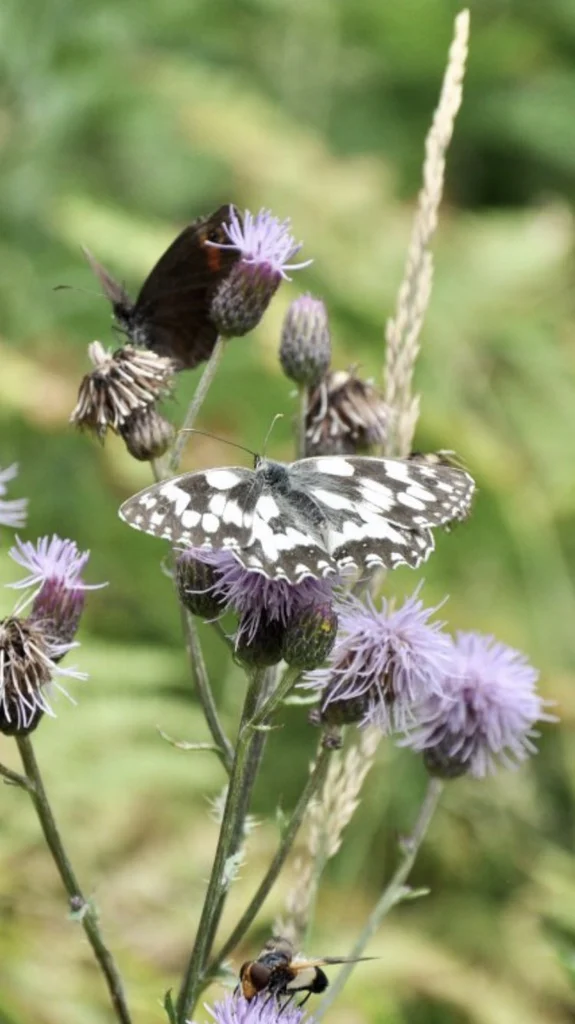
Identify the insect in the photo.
Melanargia galathea
